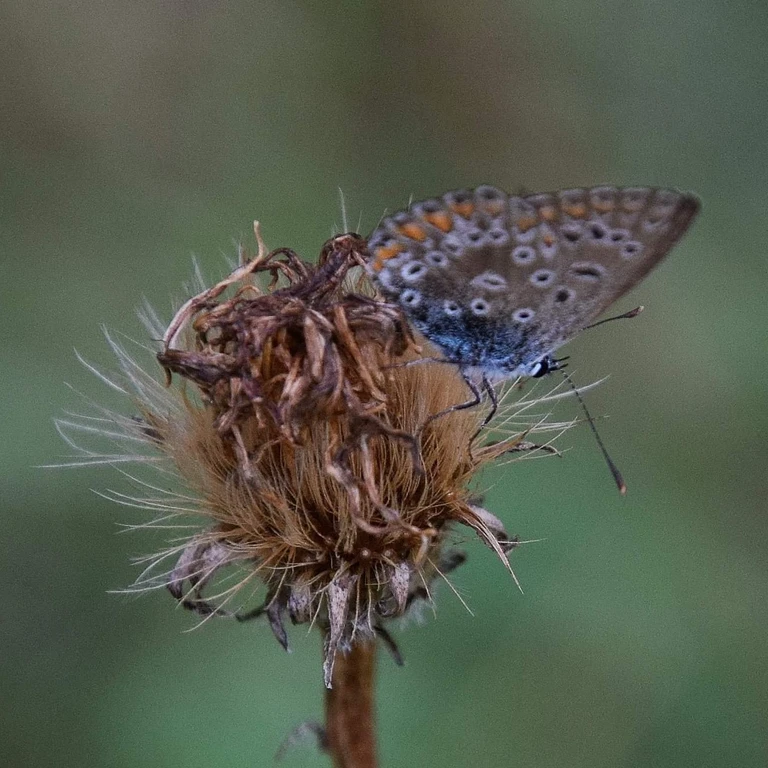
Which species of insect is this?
Polyommatus icarus
